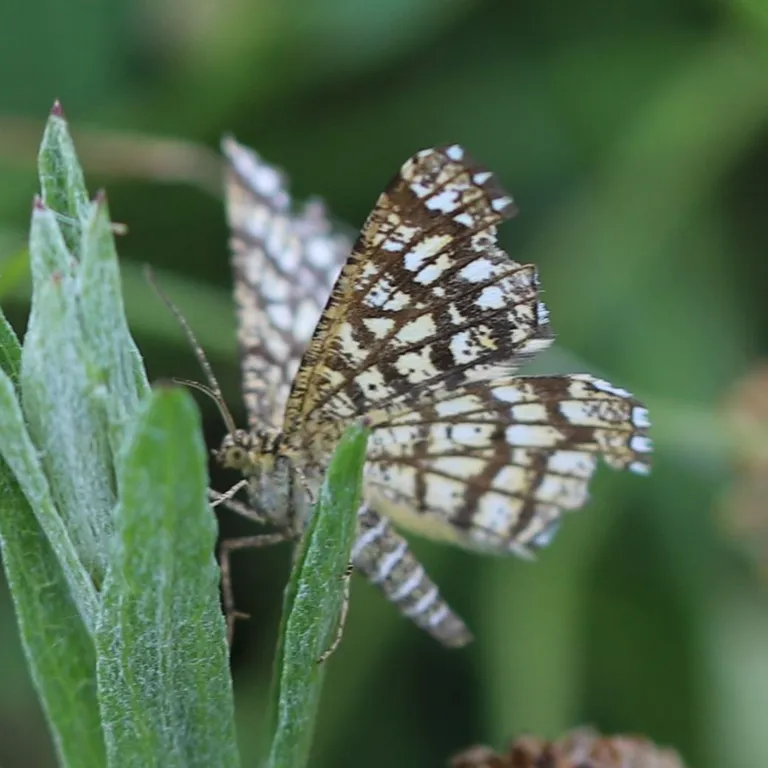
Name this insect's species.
Chiasmia clathrata
